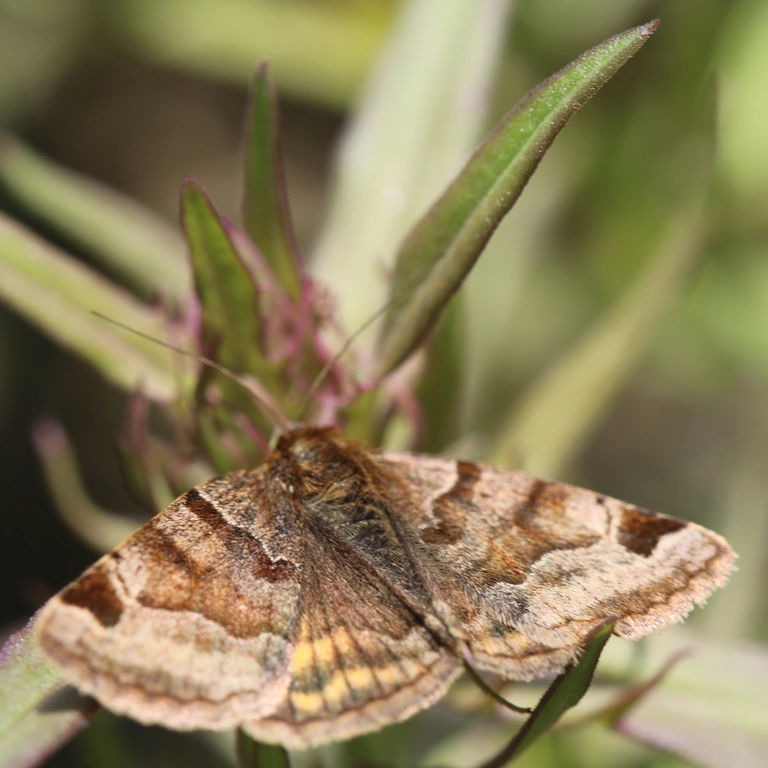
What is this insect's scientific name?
Euclidia glyphica
